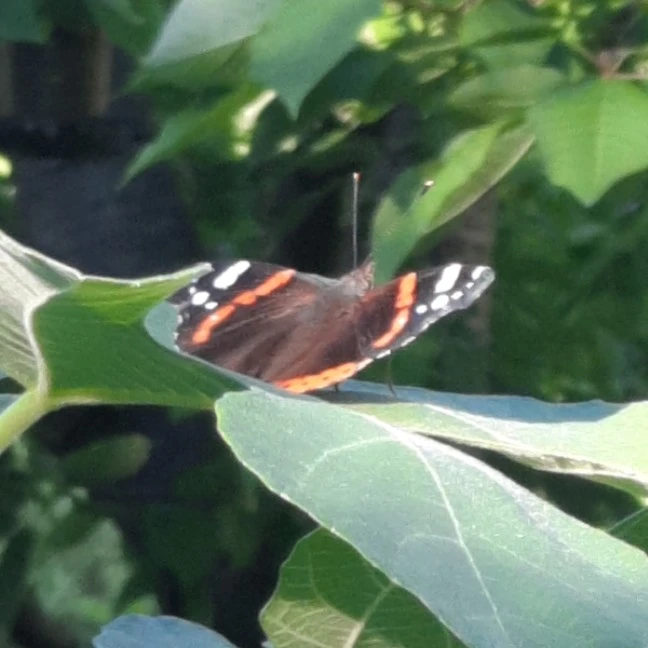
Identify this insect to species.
Vanessa atalanta
